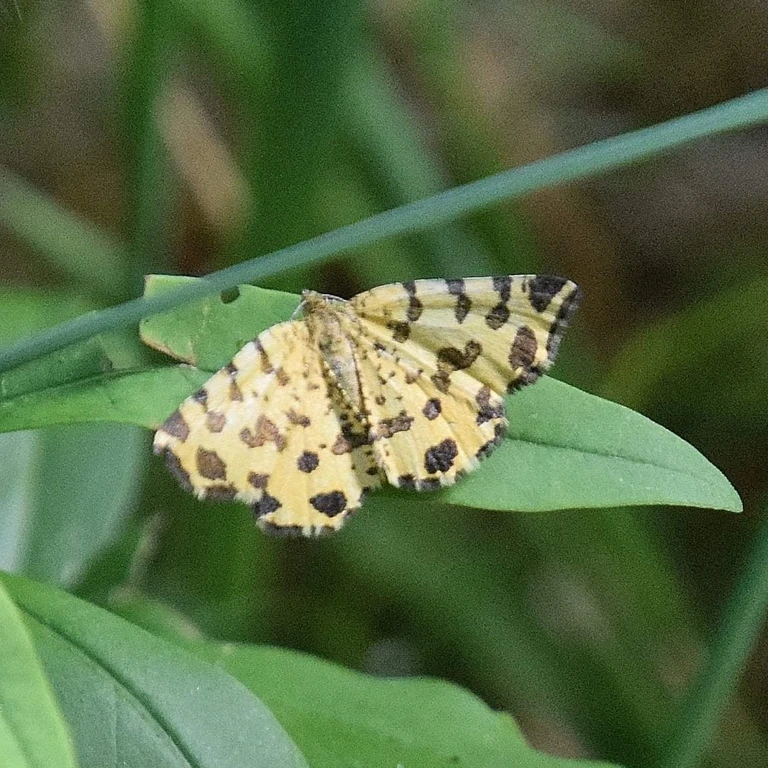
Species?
Pseudopanthera macularia
